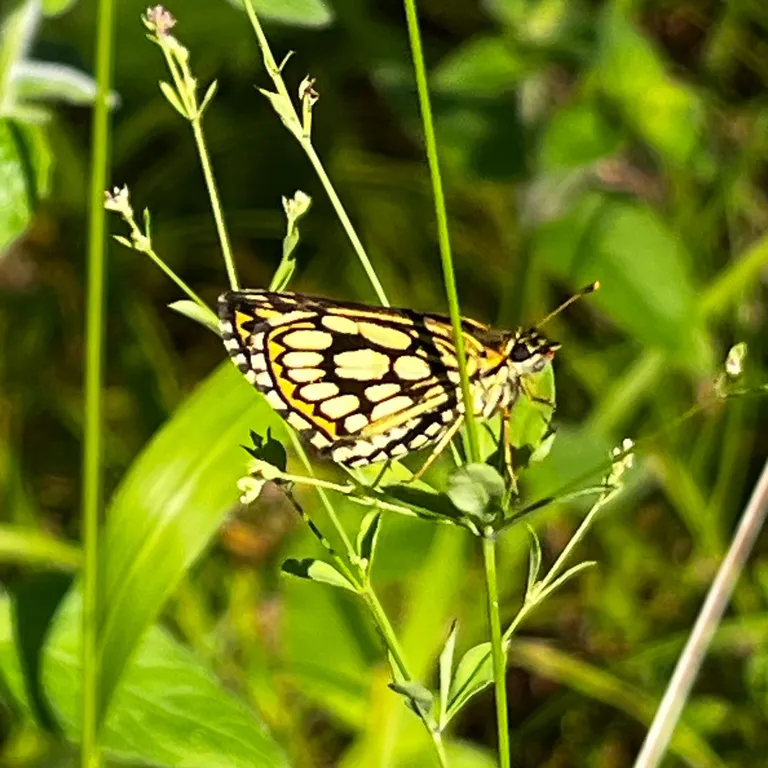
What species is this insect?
Heteropterus morpheus
